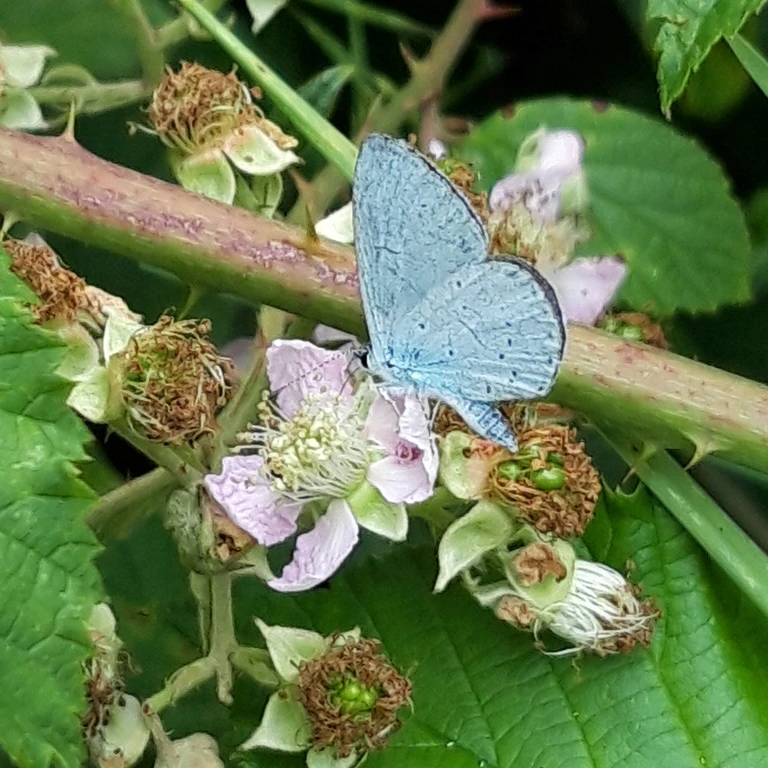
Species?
Celastrina argiolus
